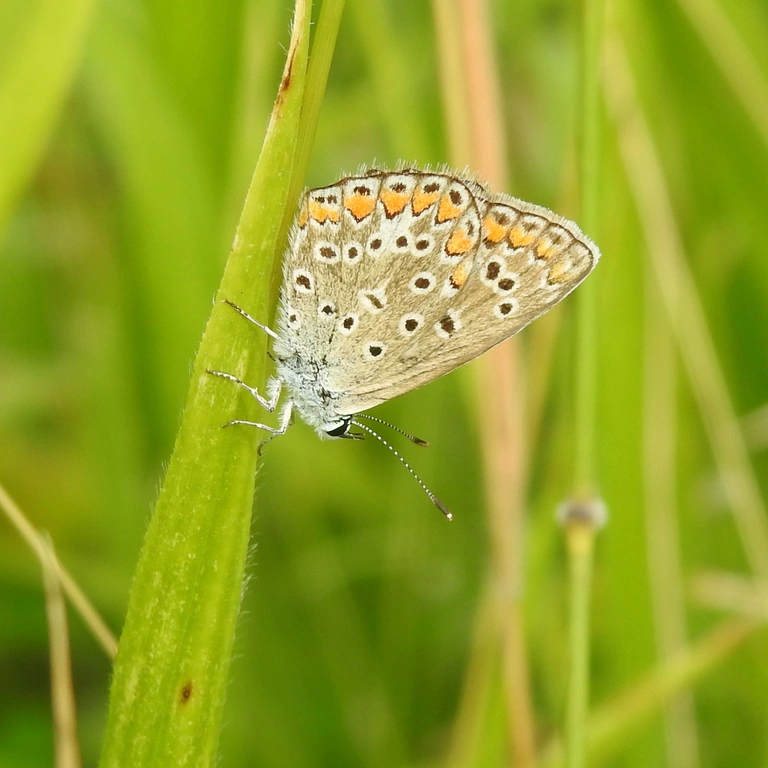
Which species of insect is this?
Polyommatus icarus
